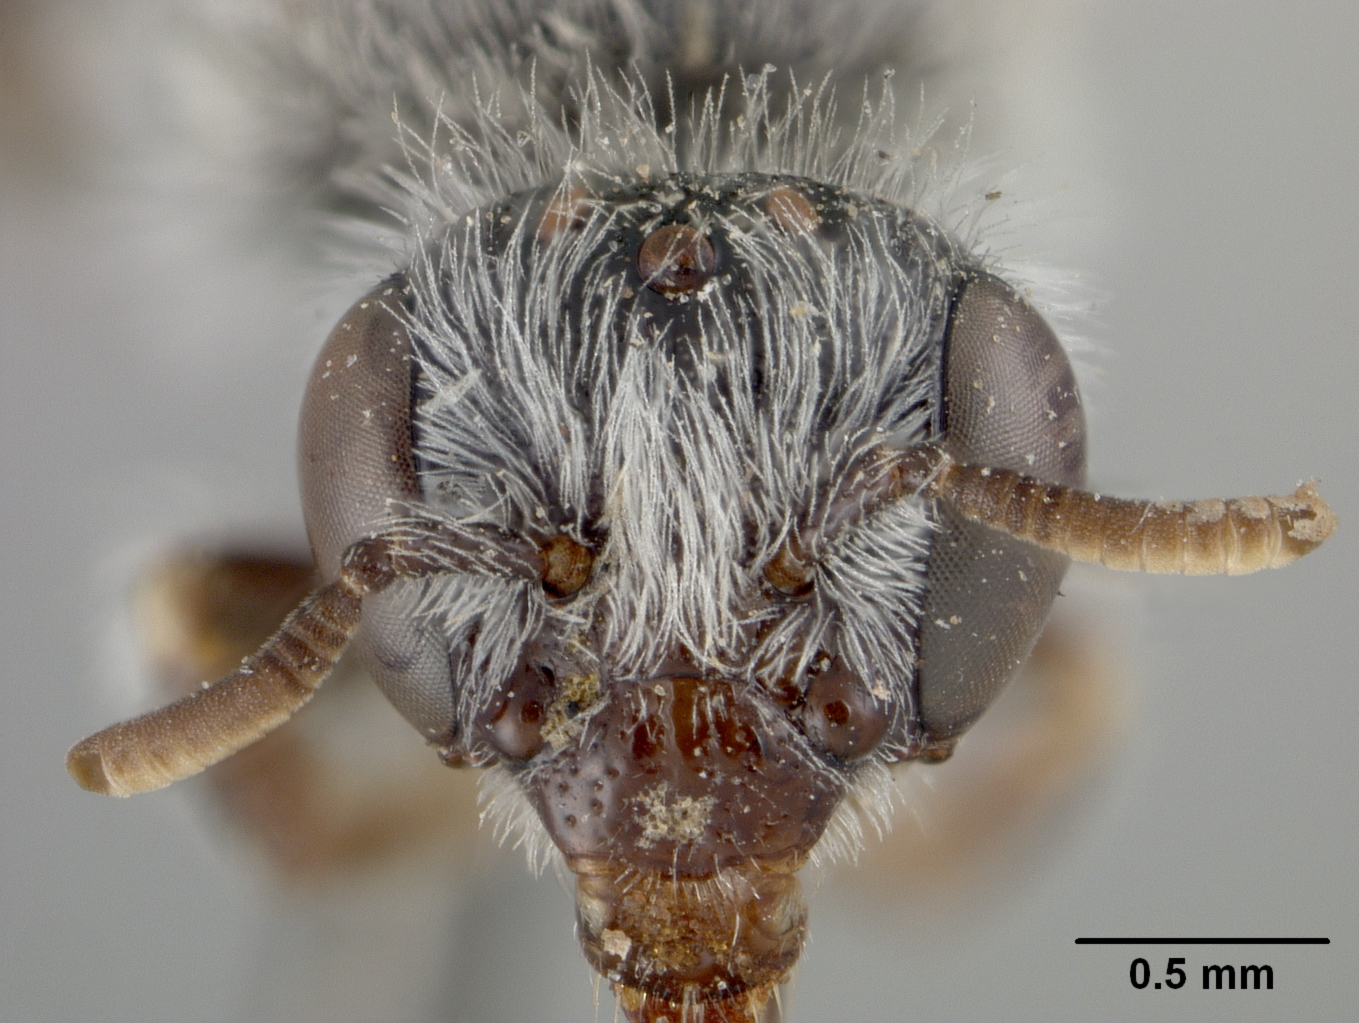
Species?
Calliopsis meliloti
